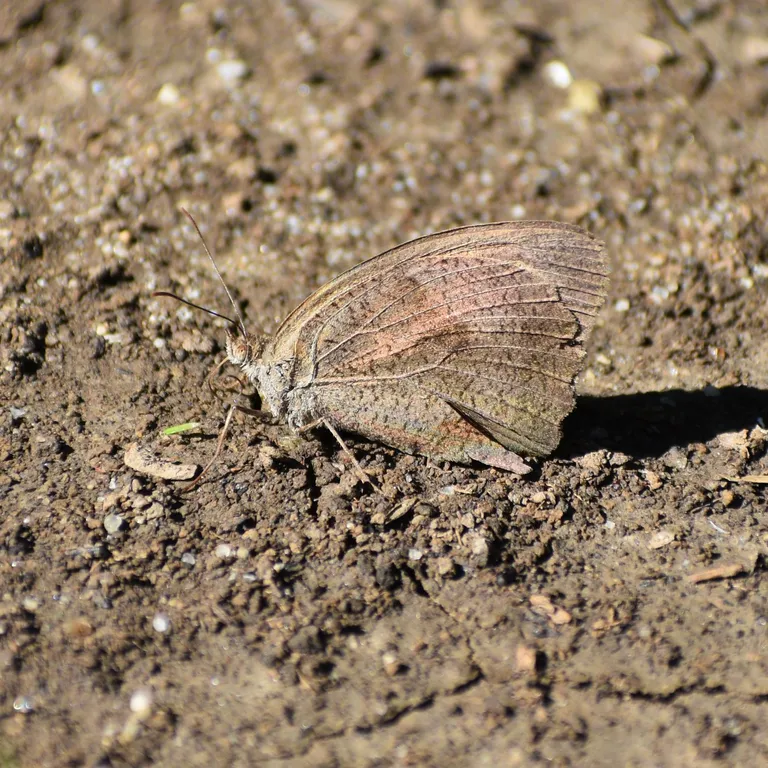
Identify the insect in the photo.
Maniola jurtina
